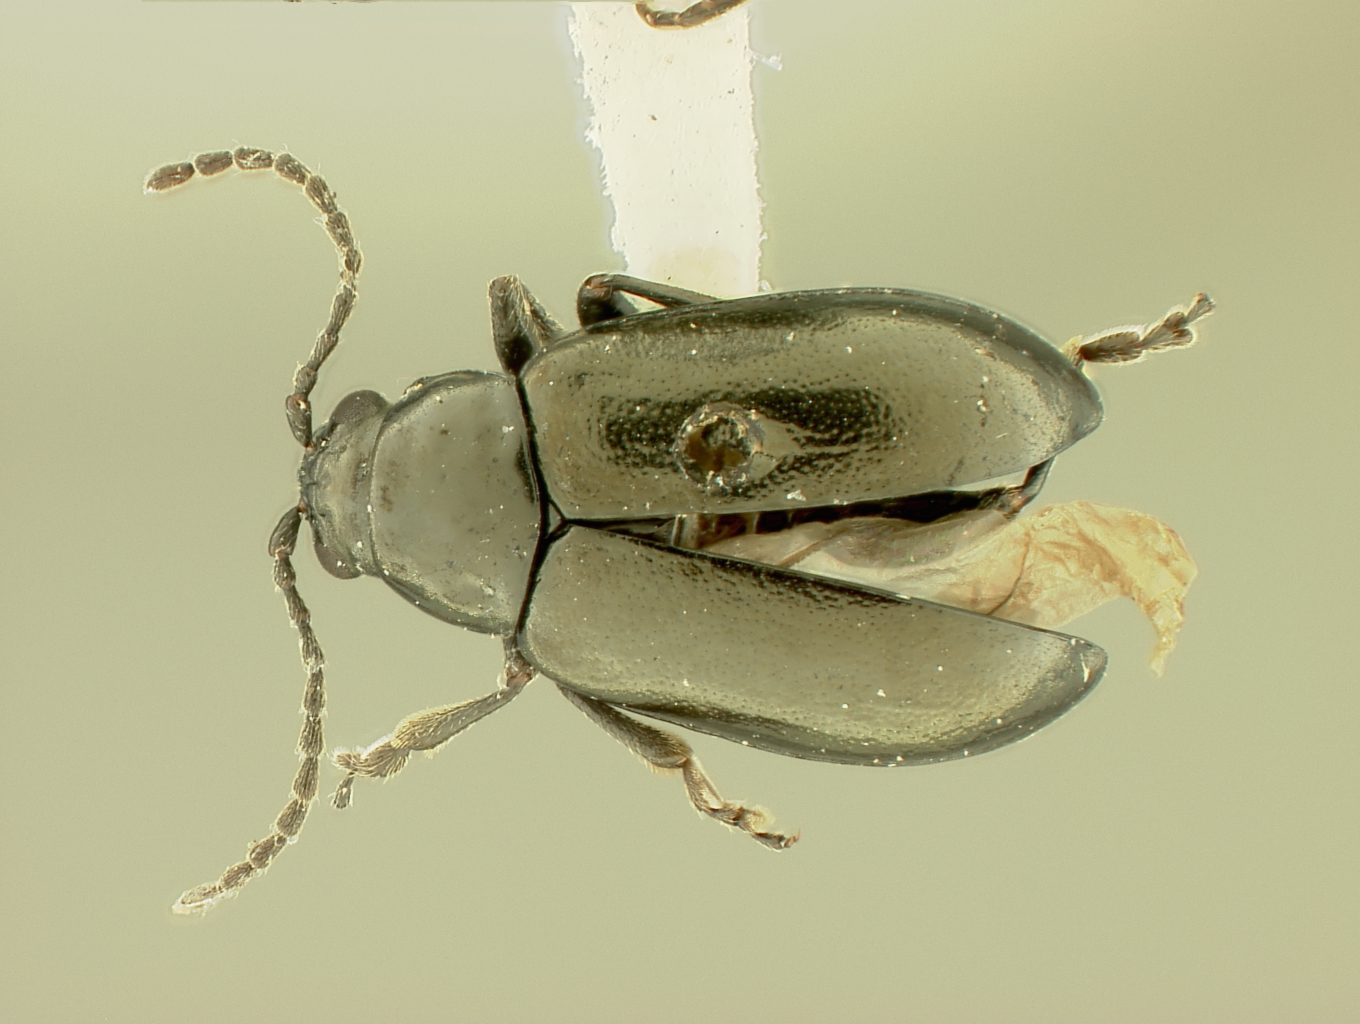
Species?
Haltica oregonensis (also Altica oregonensis)
